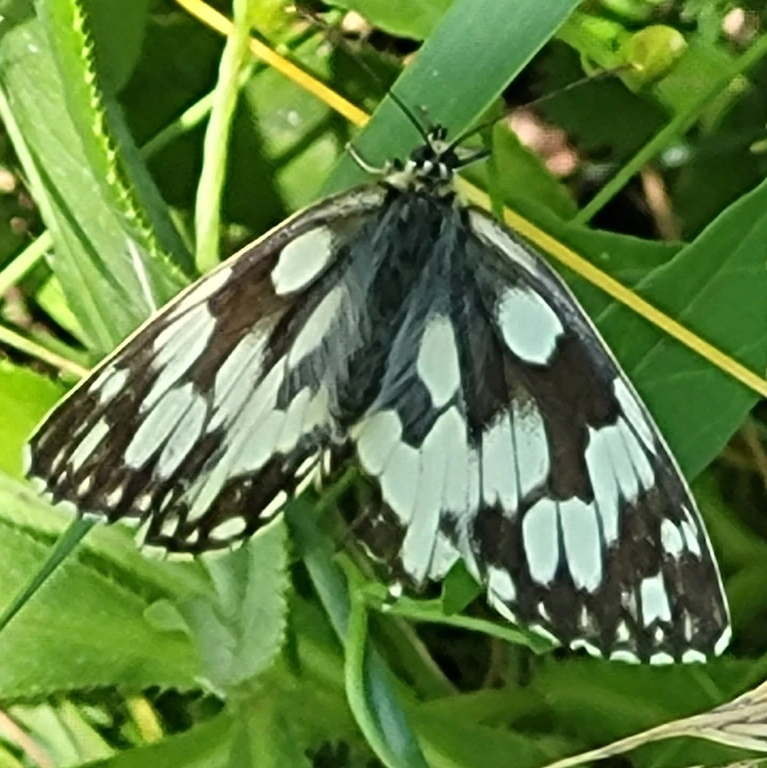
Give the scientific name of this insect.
Melanargia galathea
